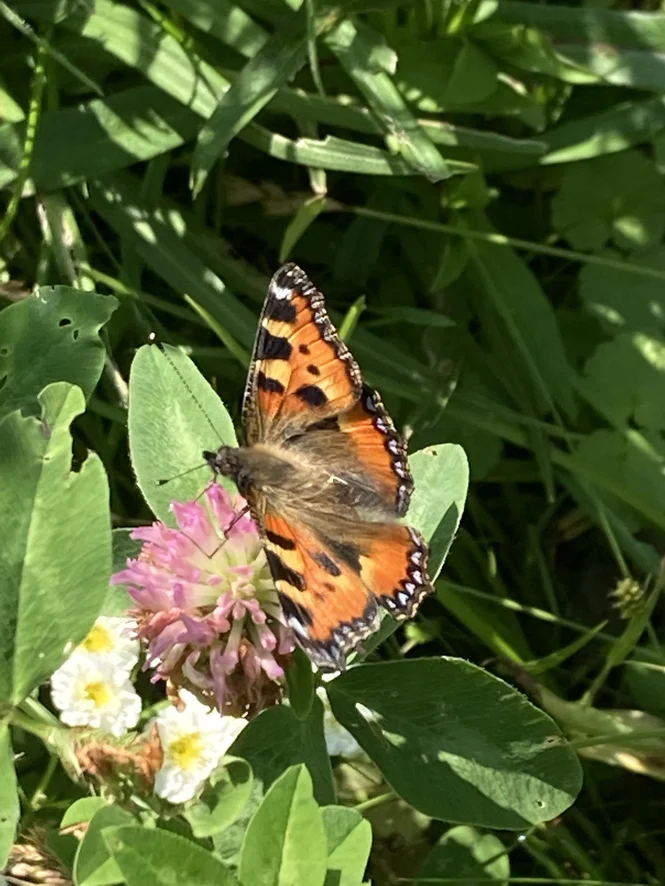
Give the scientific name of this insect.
Aglais urticae
